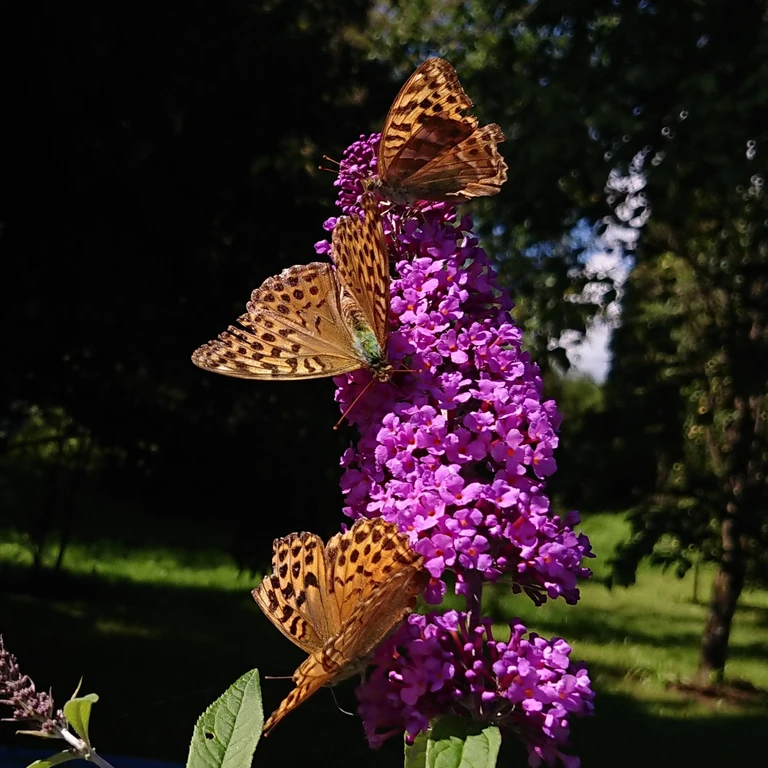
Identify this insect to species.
Argynnis paphia
